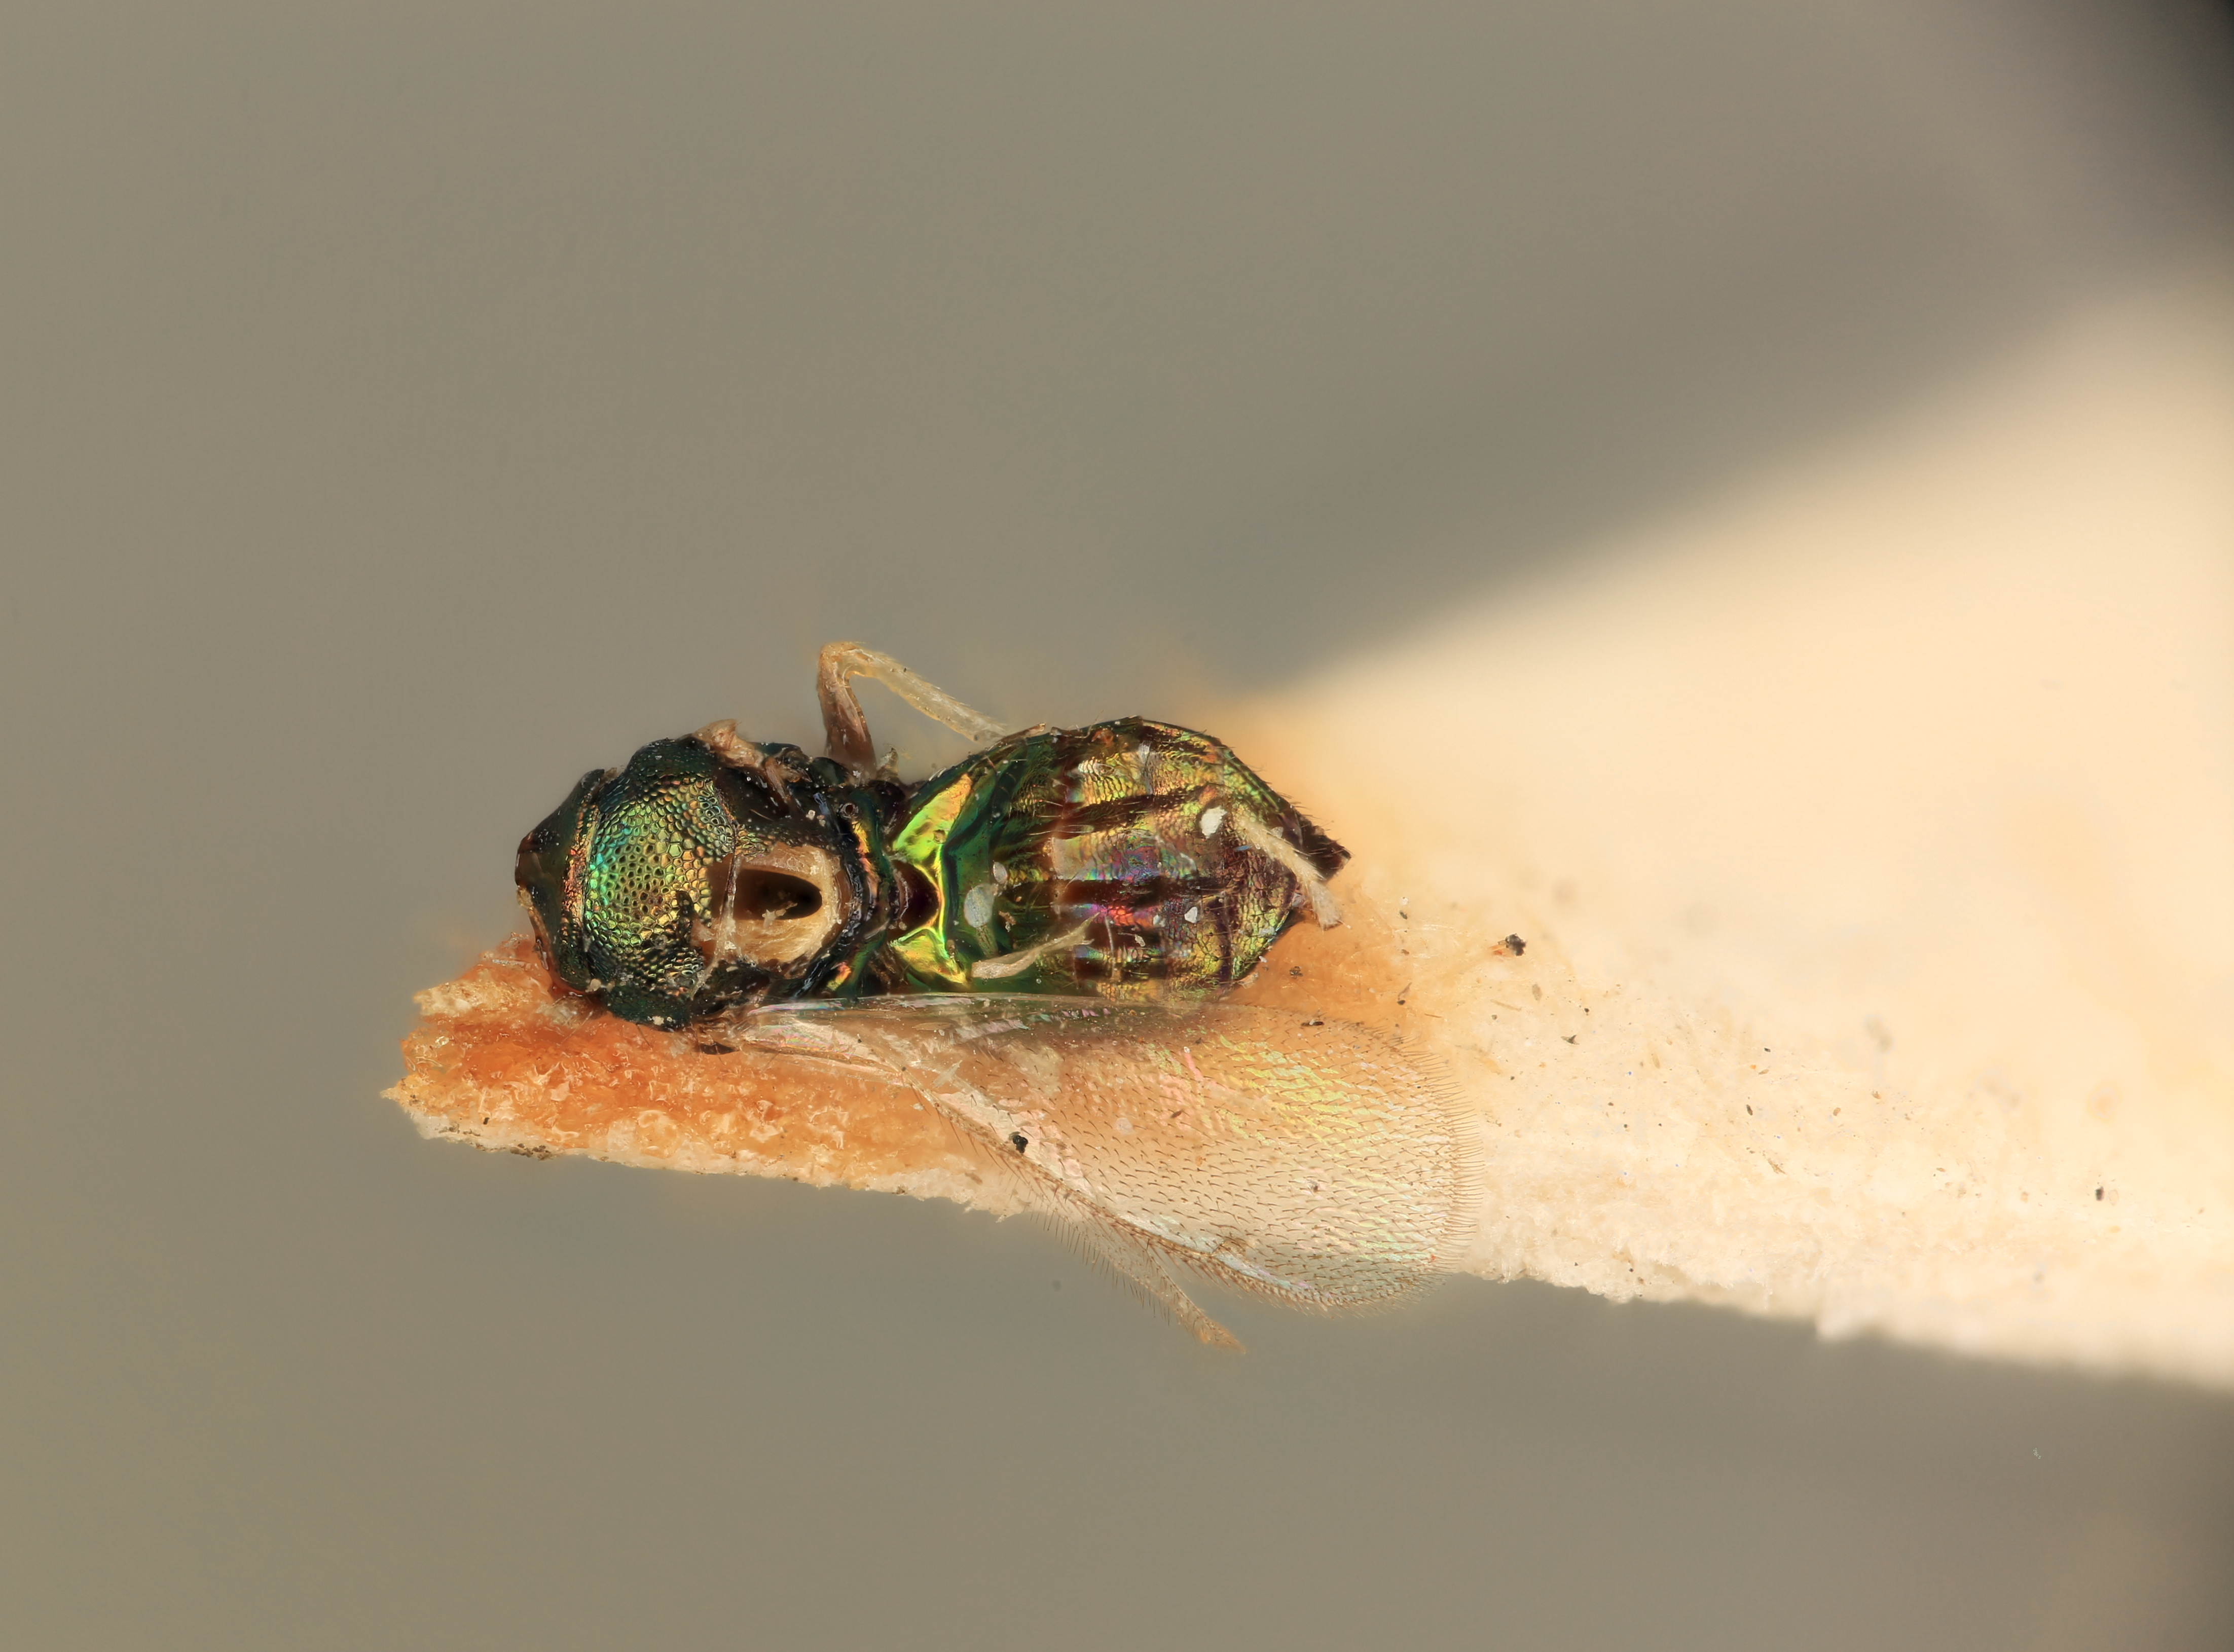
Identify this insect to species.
Achrysocharella albitibiae
